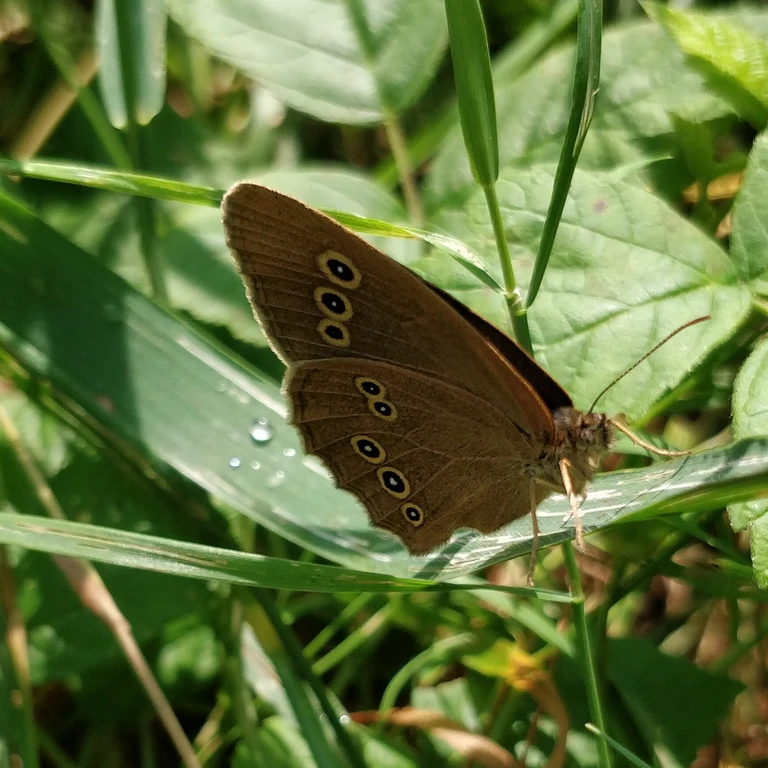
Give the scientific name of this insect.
Aphantopus hyperantus
